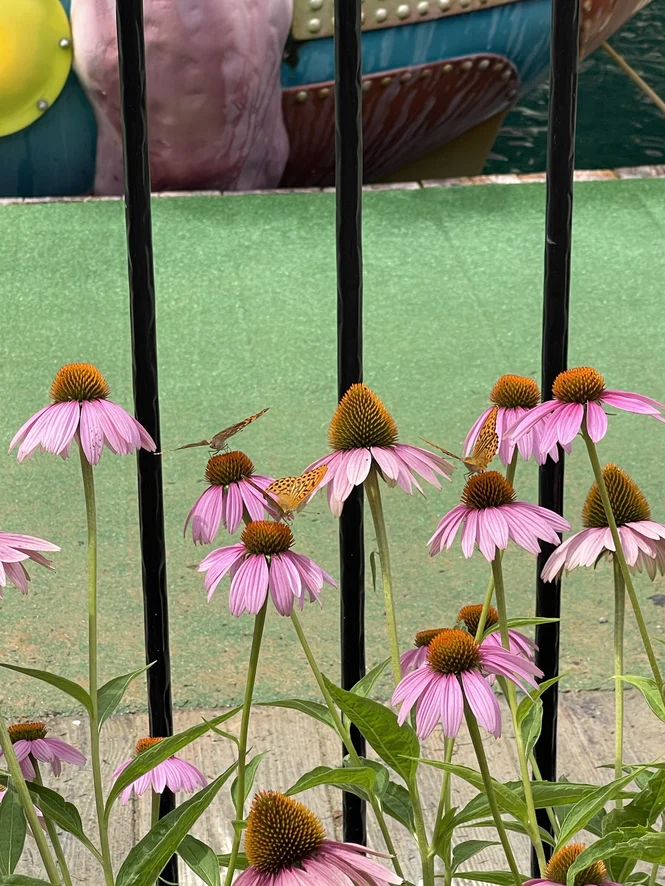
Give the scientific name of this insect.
Argynnis paphia
